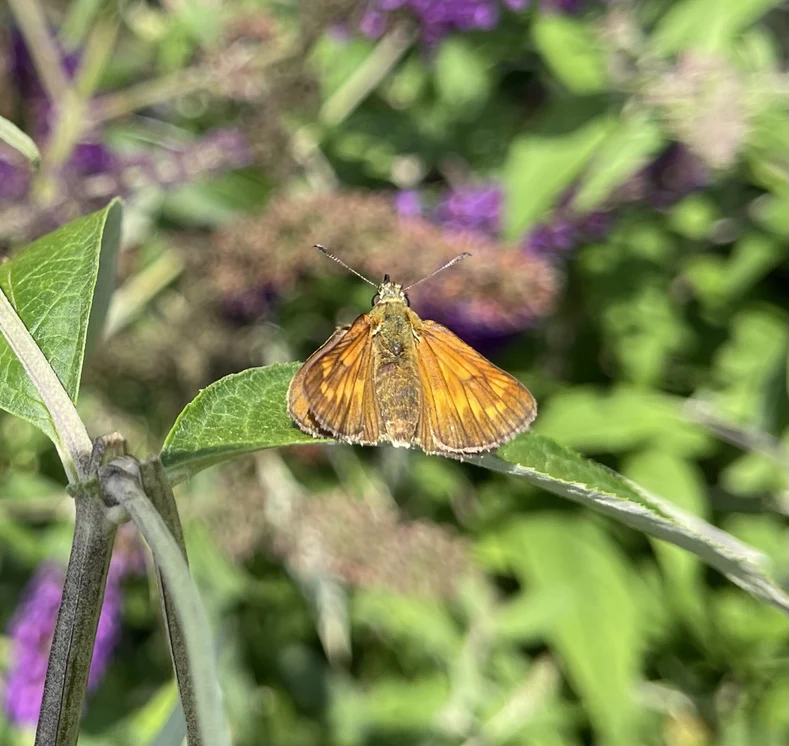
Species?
Ochlodes sylvanus (also Ochlodes venata)
